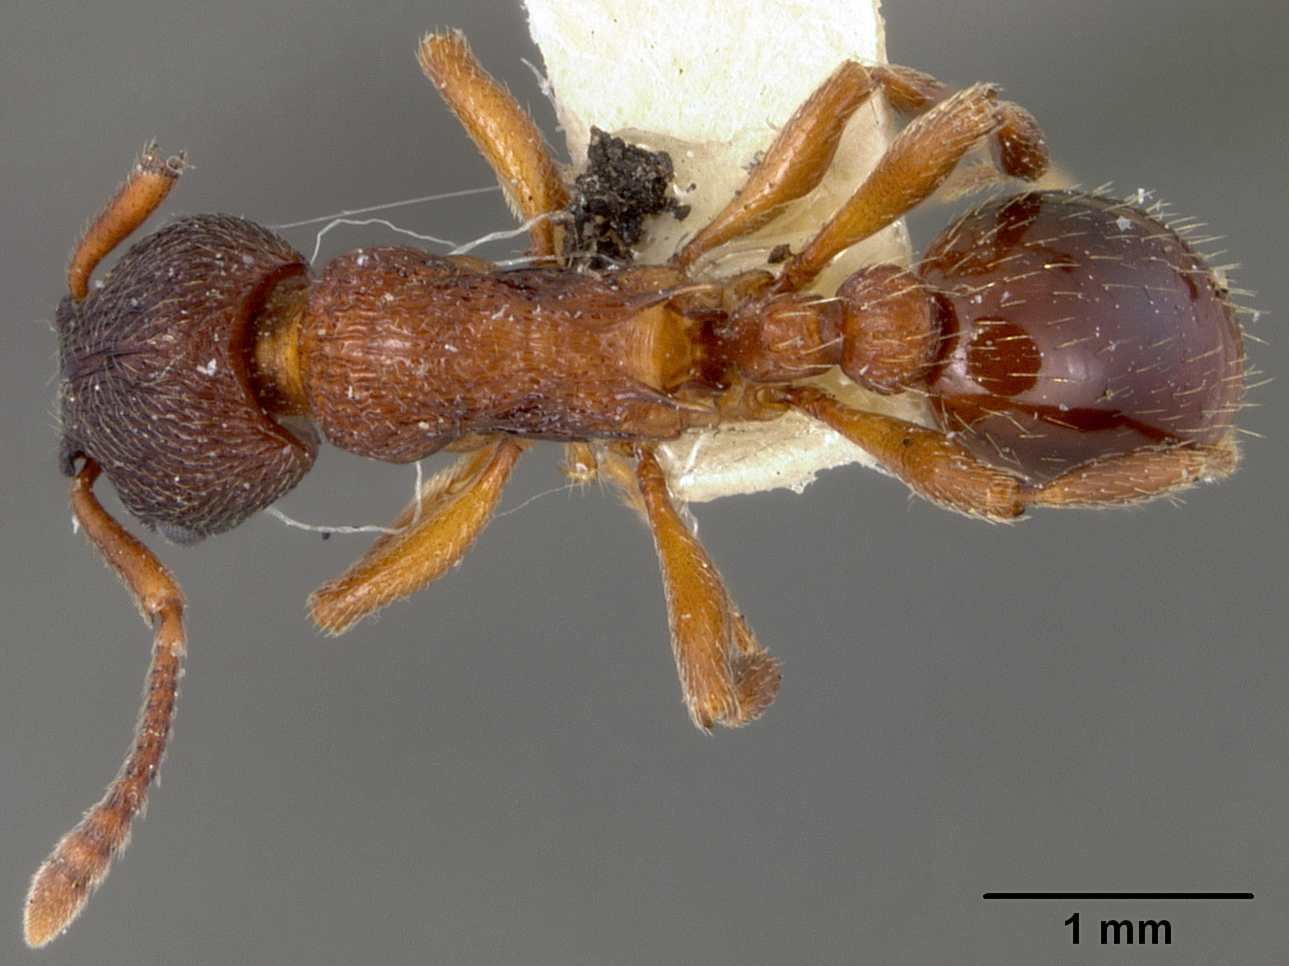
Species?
Myrmica brevinodis
